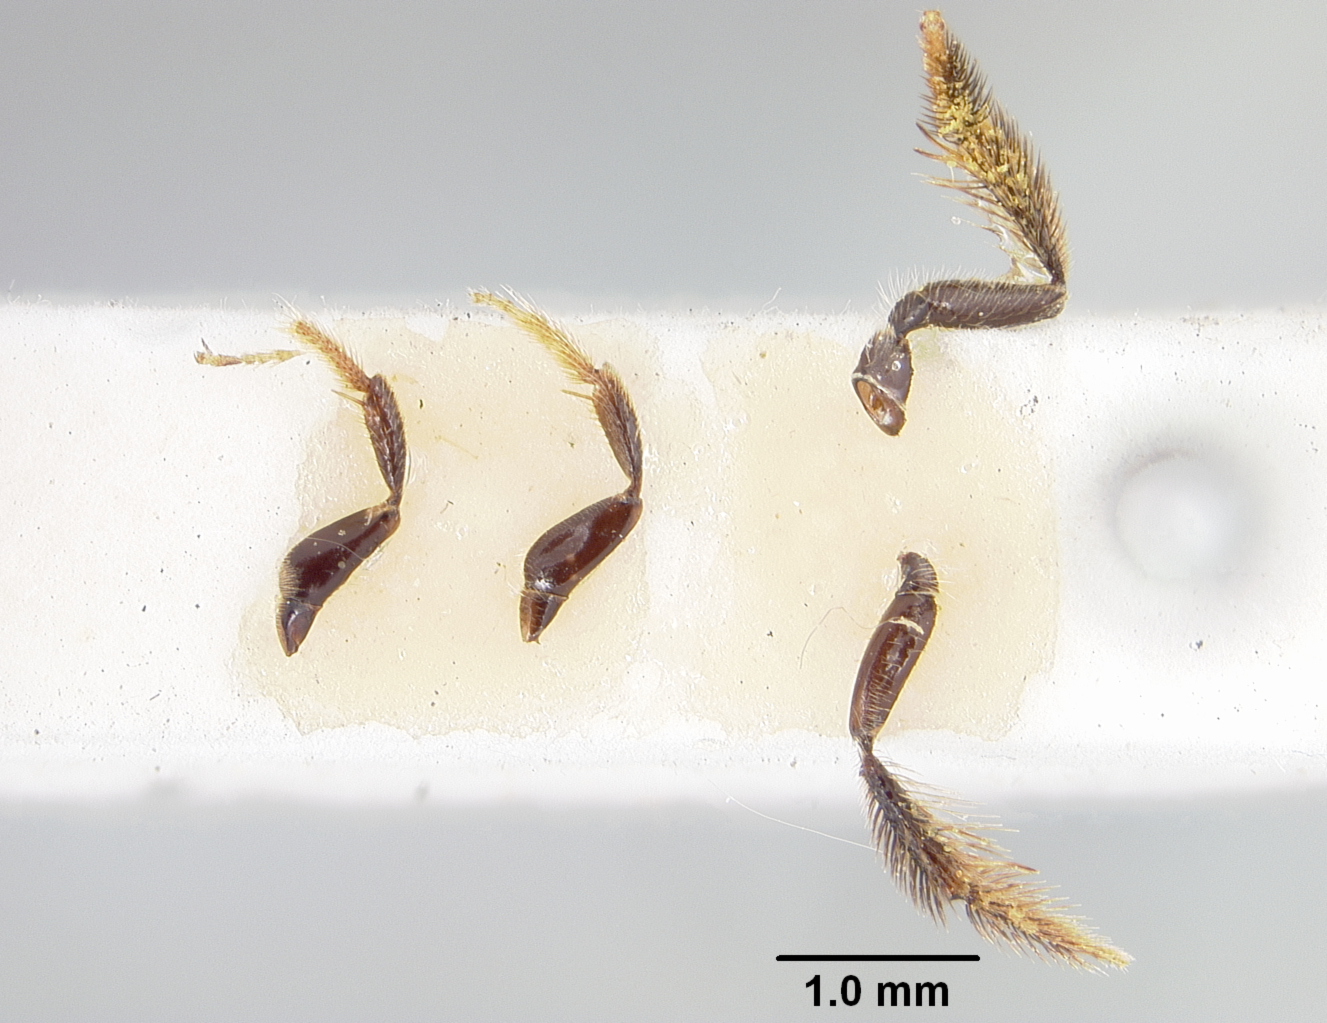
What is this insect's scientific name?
Exoneura brisbanensis
